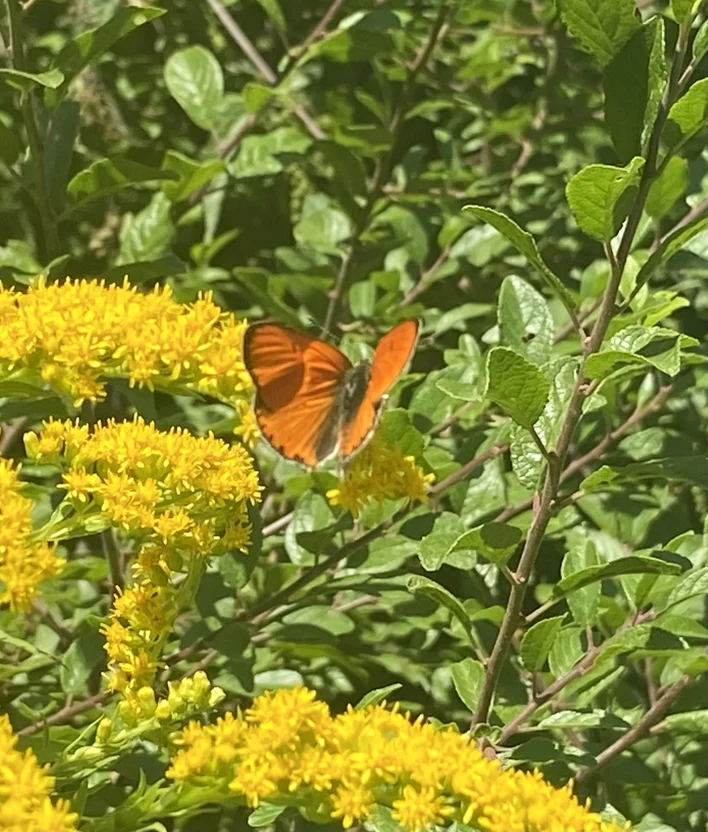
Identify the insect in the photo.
Lycaena dispar
